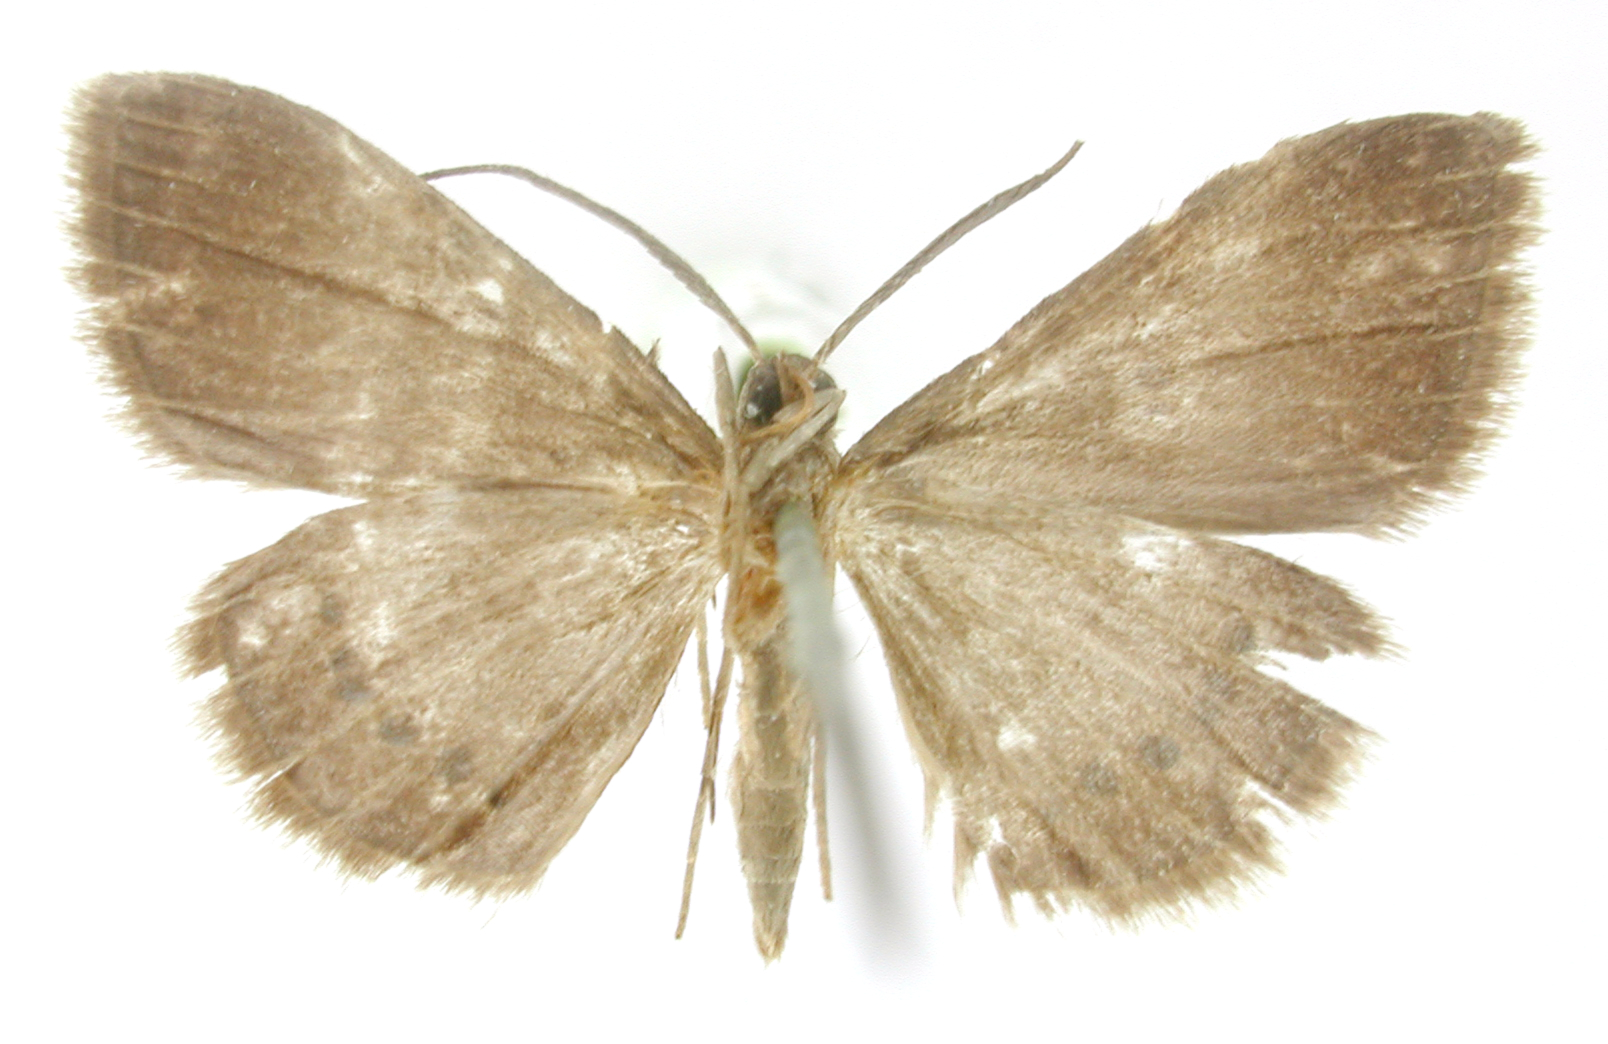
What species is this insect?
Aplogompha aurifera
